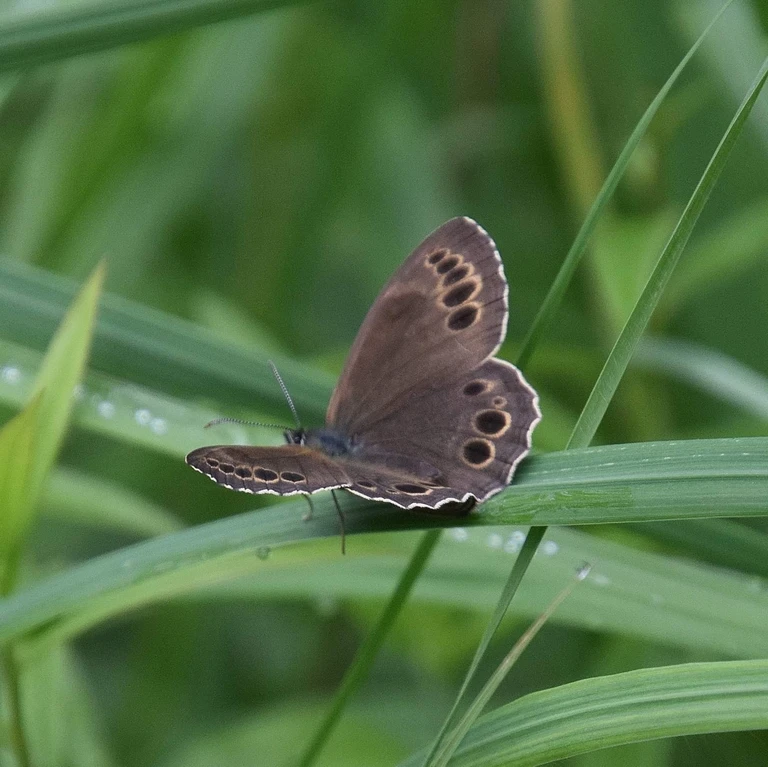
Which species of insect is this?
Lopinga achine (also Pararge achine)
